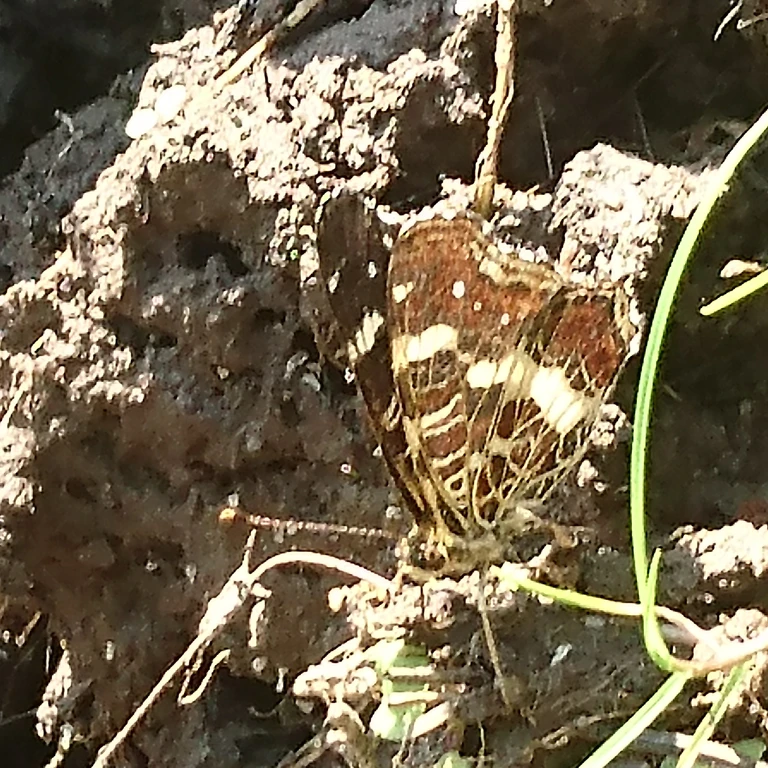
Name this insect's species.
Araschnia levana
